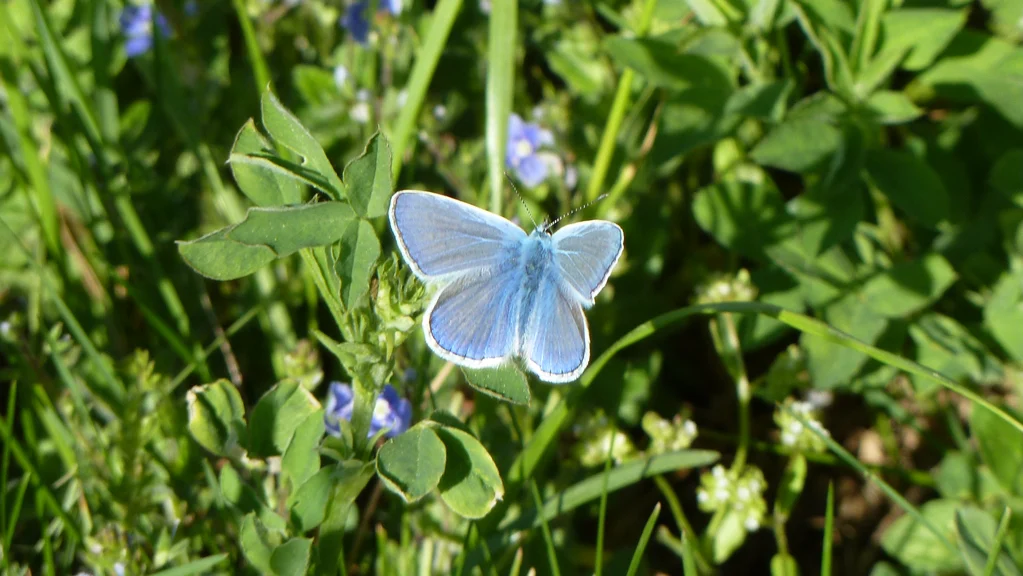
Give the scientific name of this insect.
Polyommatus icarus
